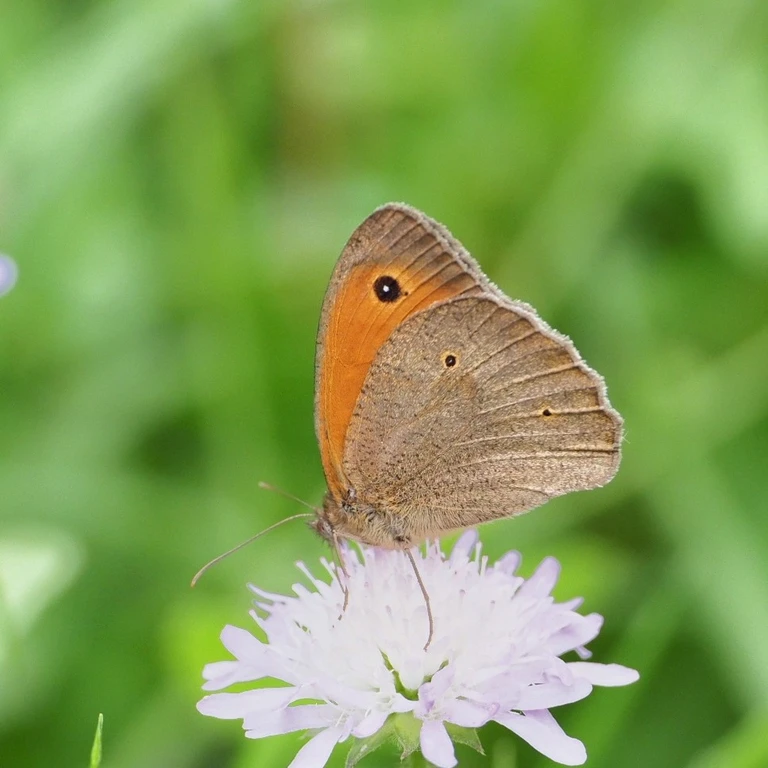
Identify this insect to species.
Maniola jurtina
